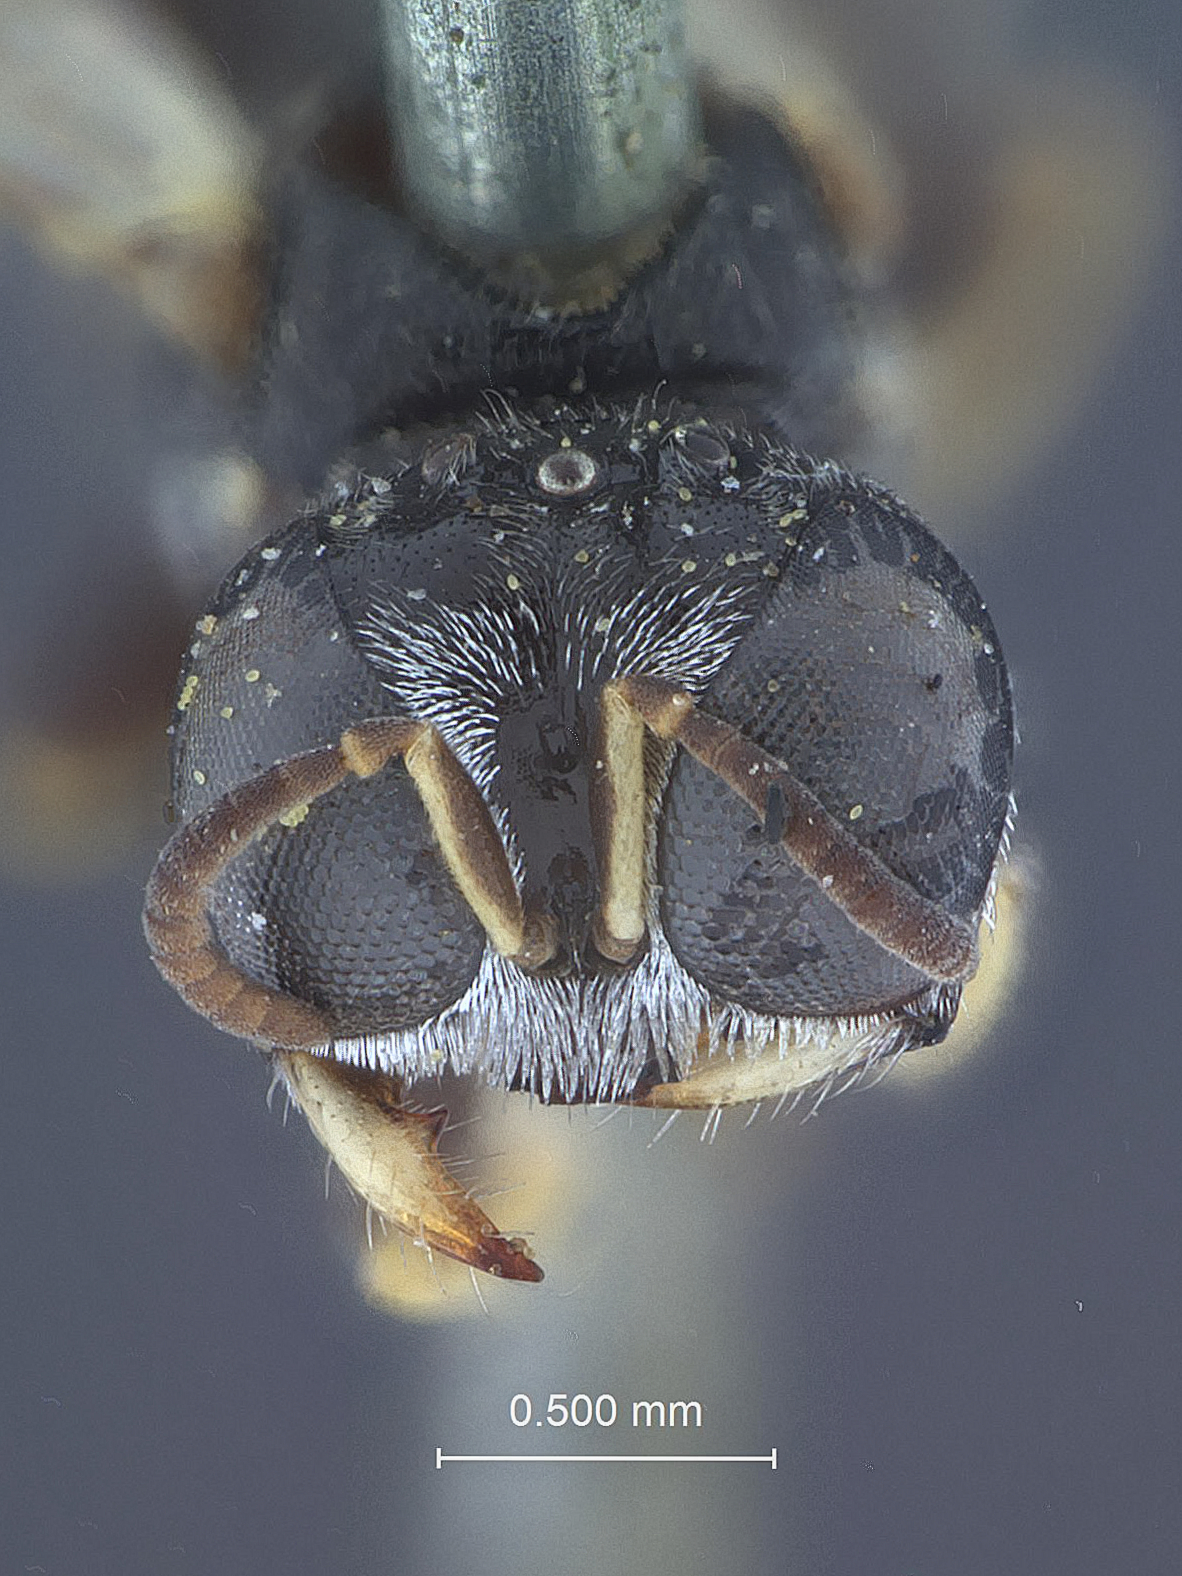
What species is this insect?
Ammoplanus salicis
